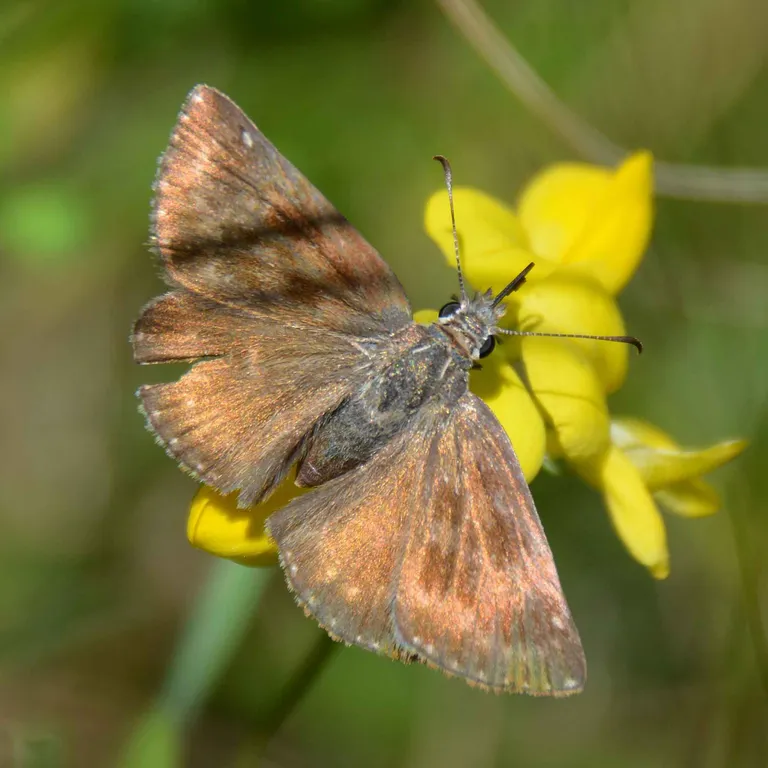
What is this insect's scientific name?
Erynnis tages
